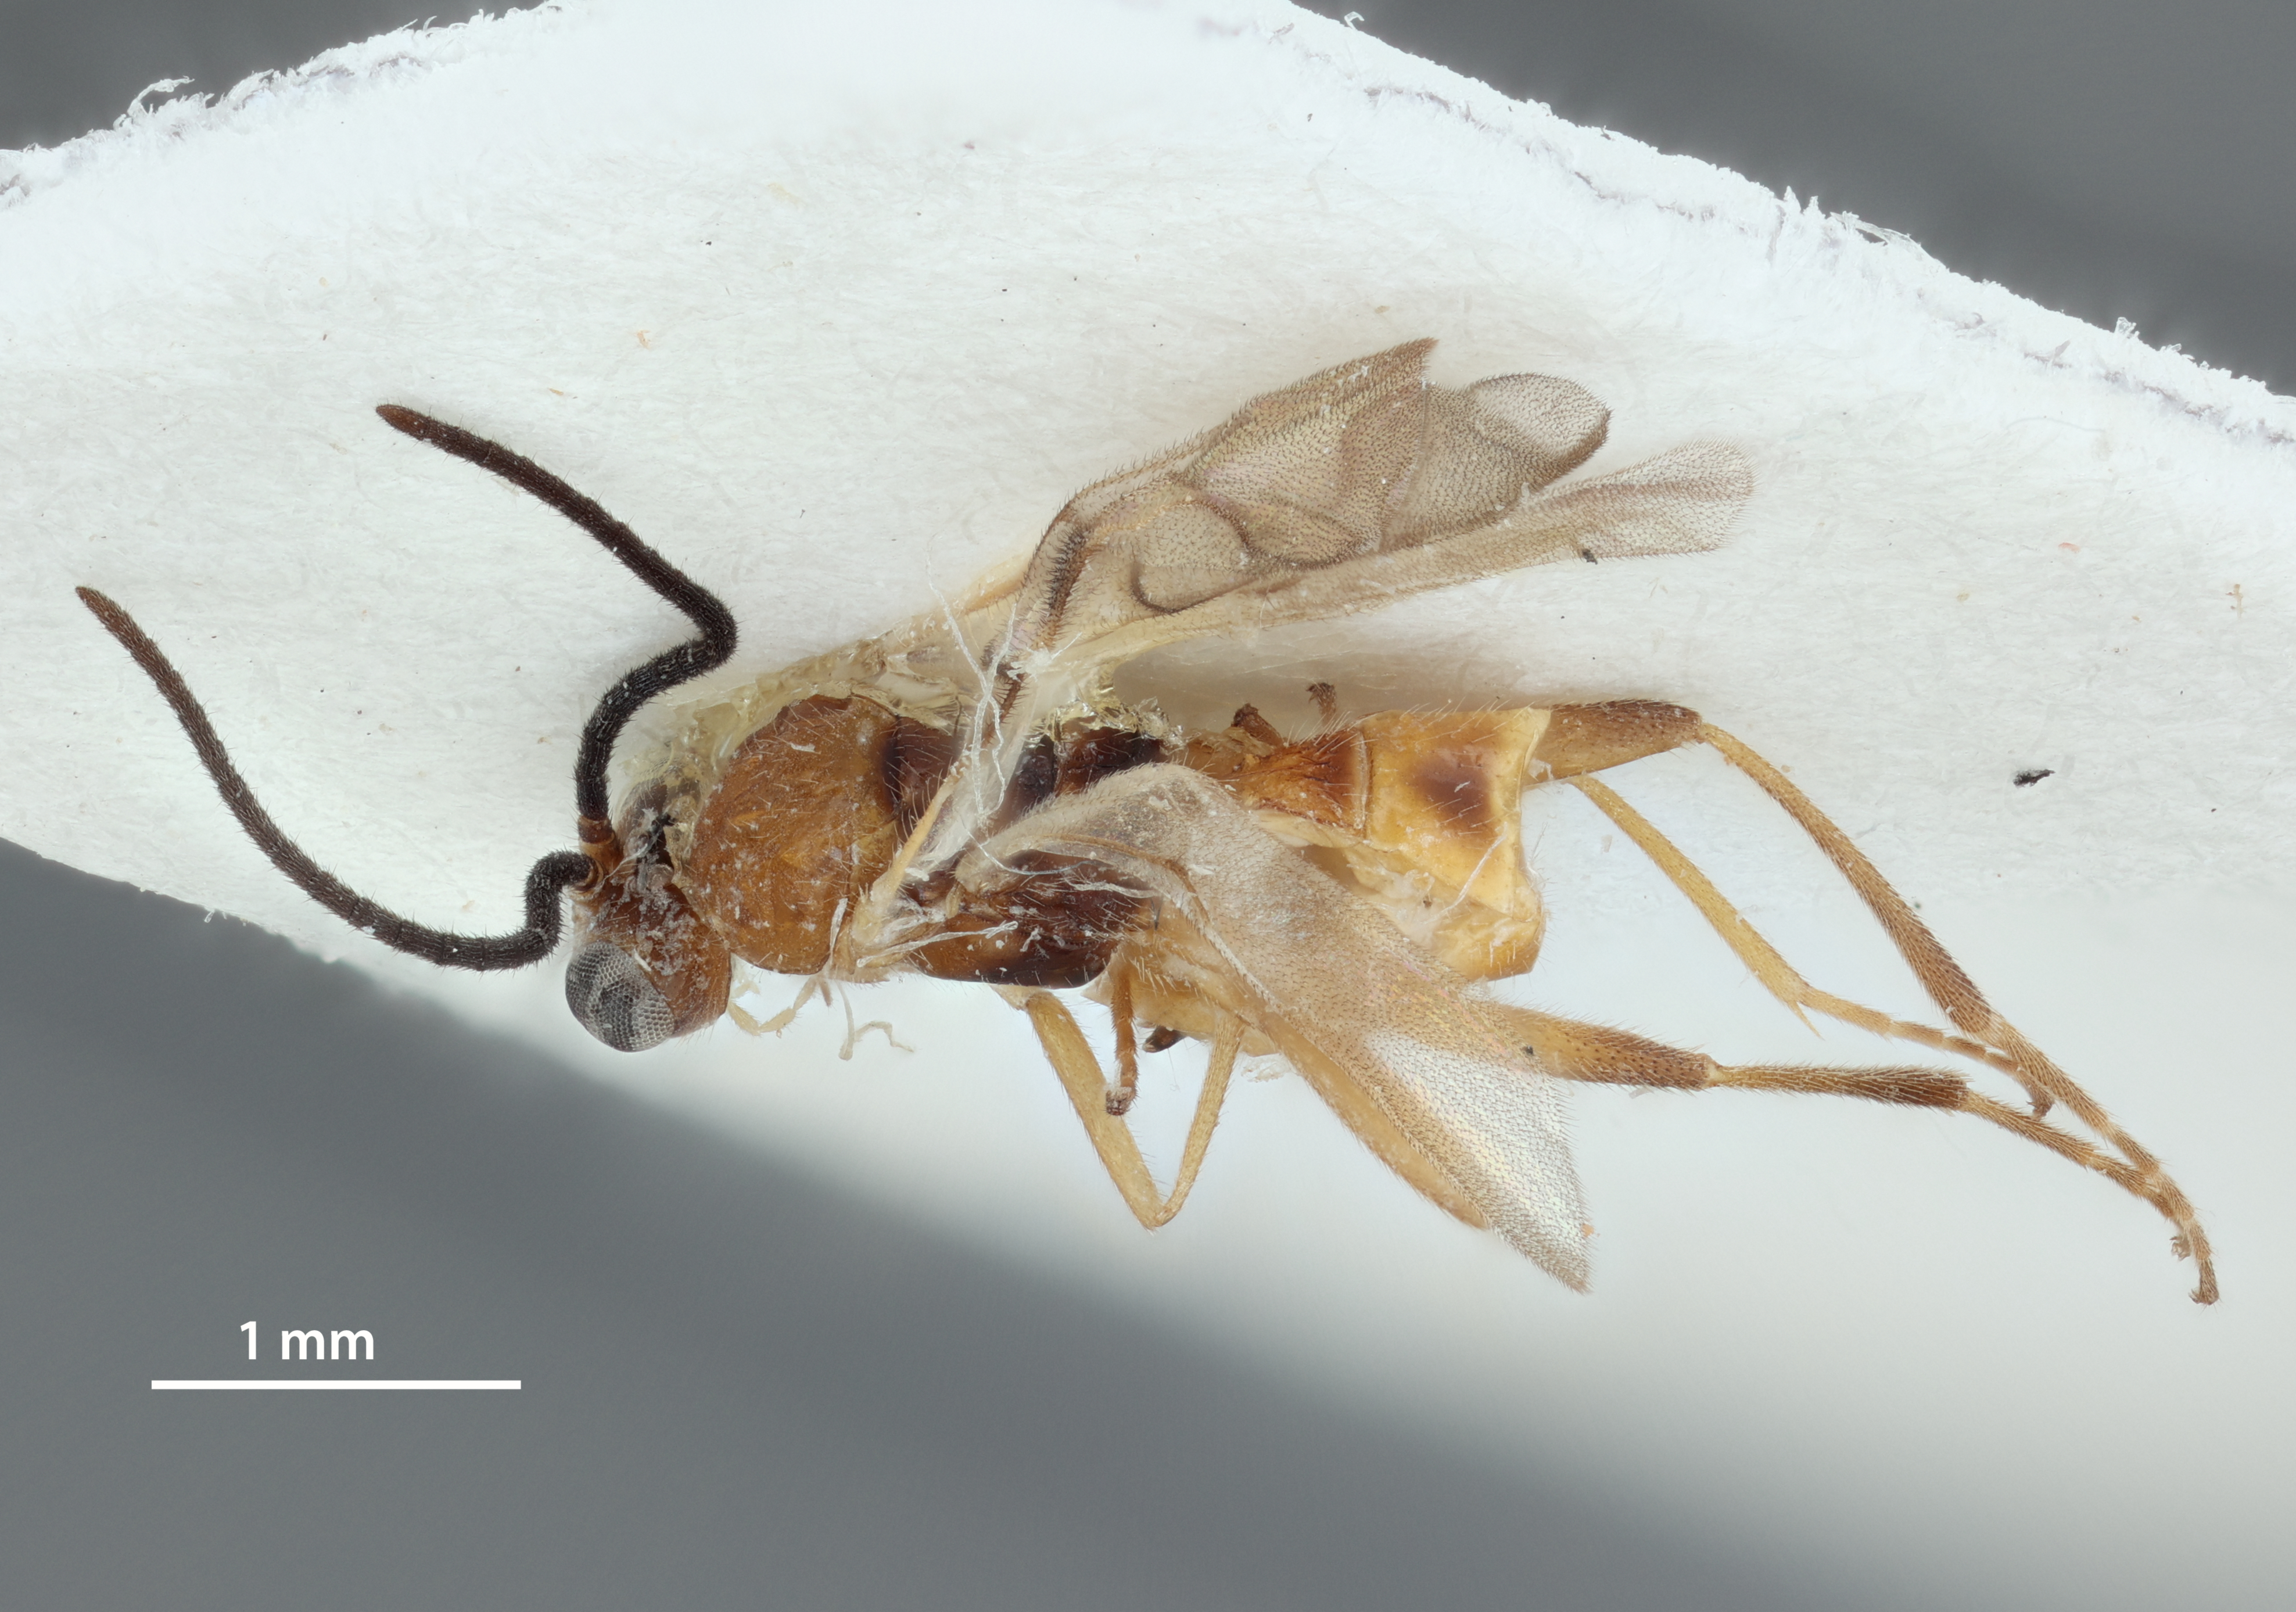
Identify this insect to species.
Praon pseudotsugae
